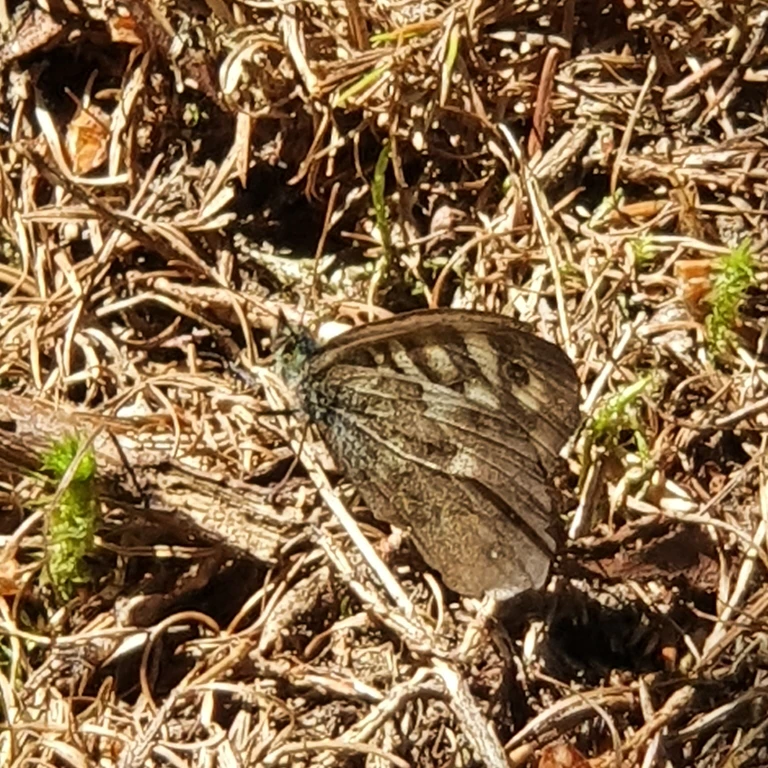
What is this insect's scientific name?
Pararge aegeria
